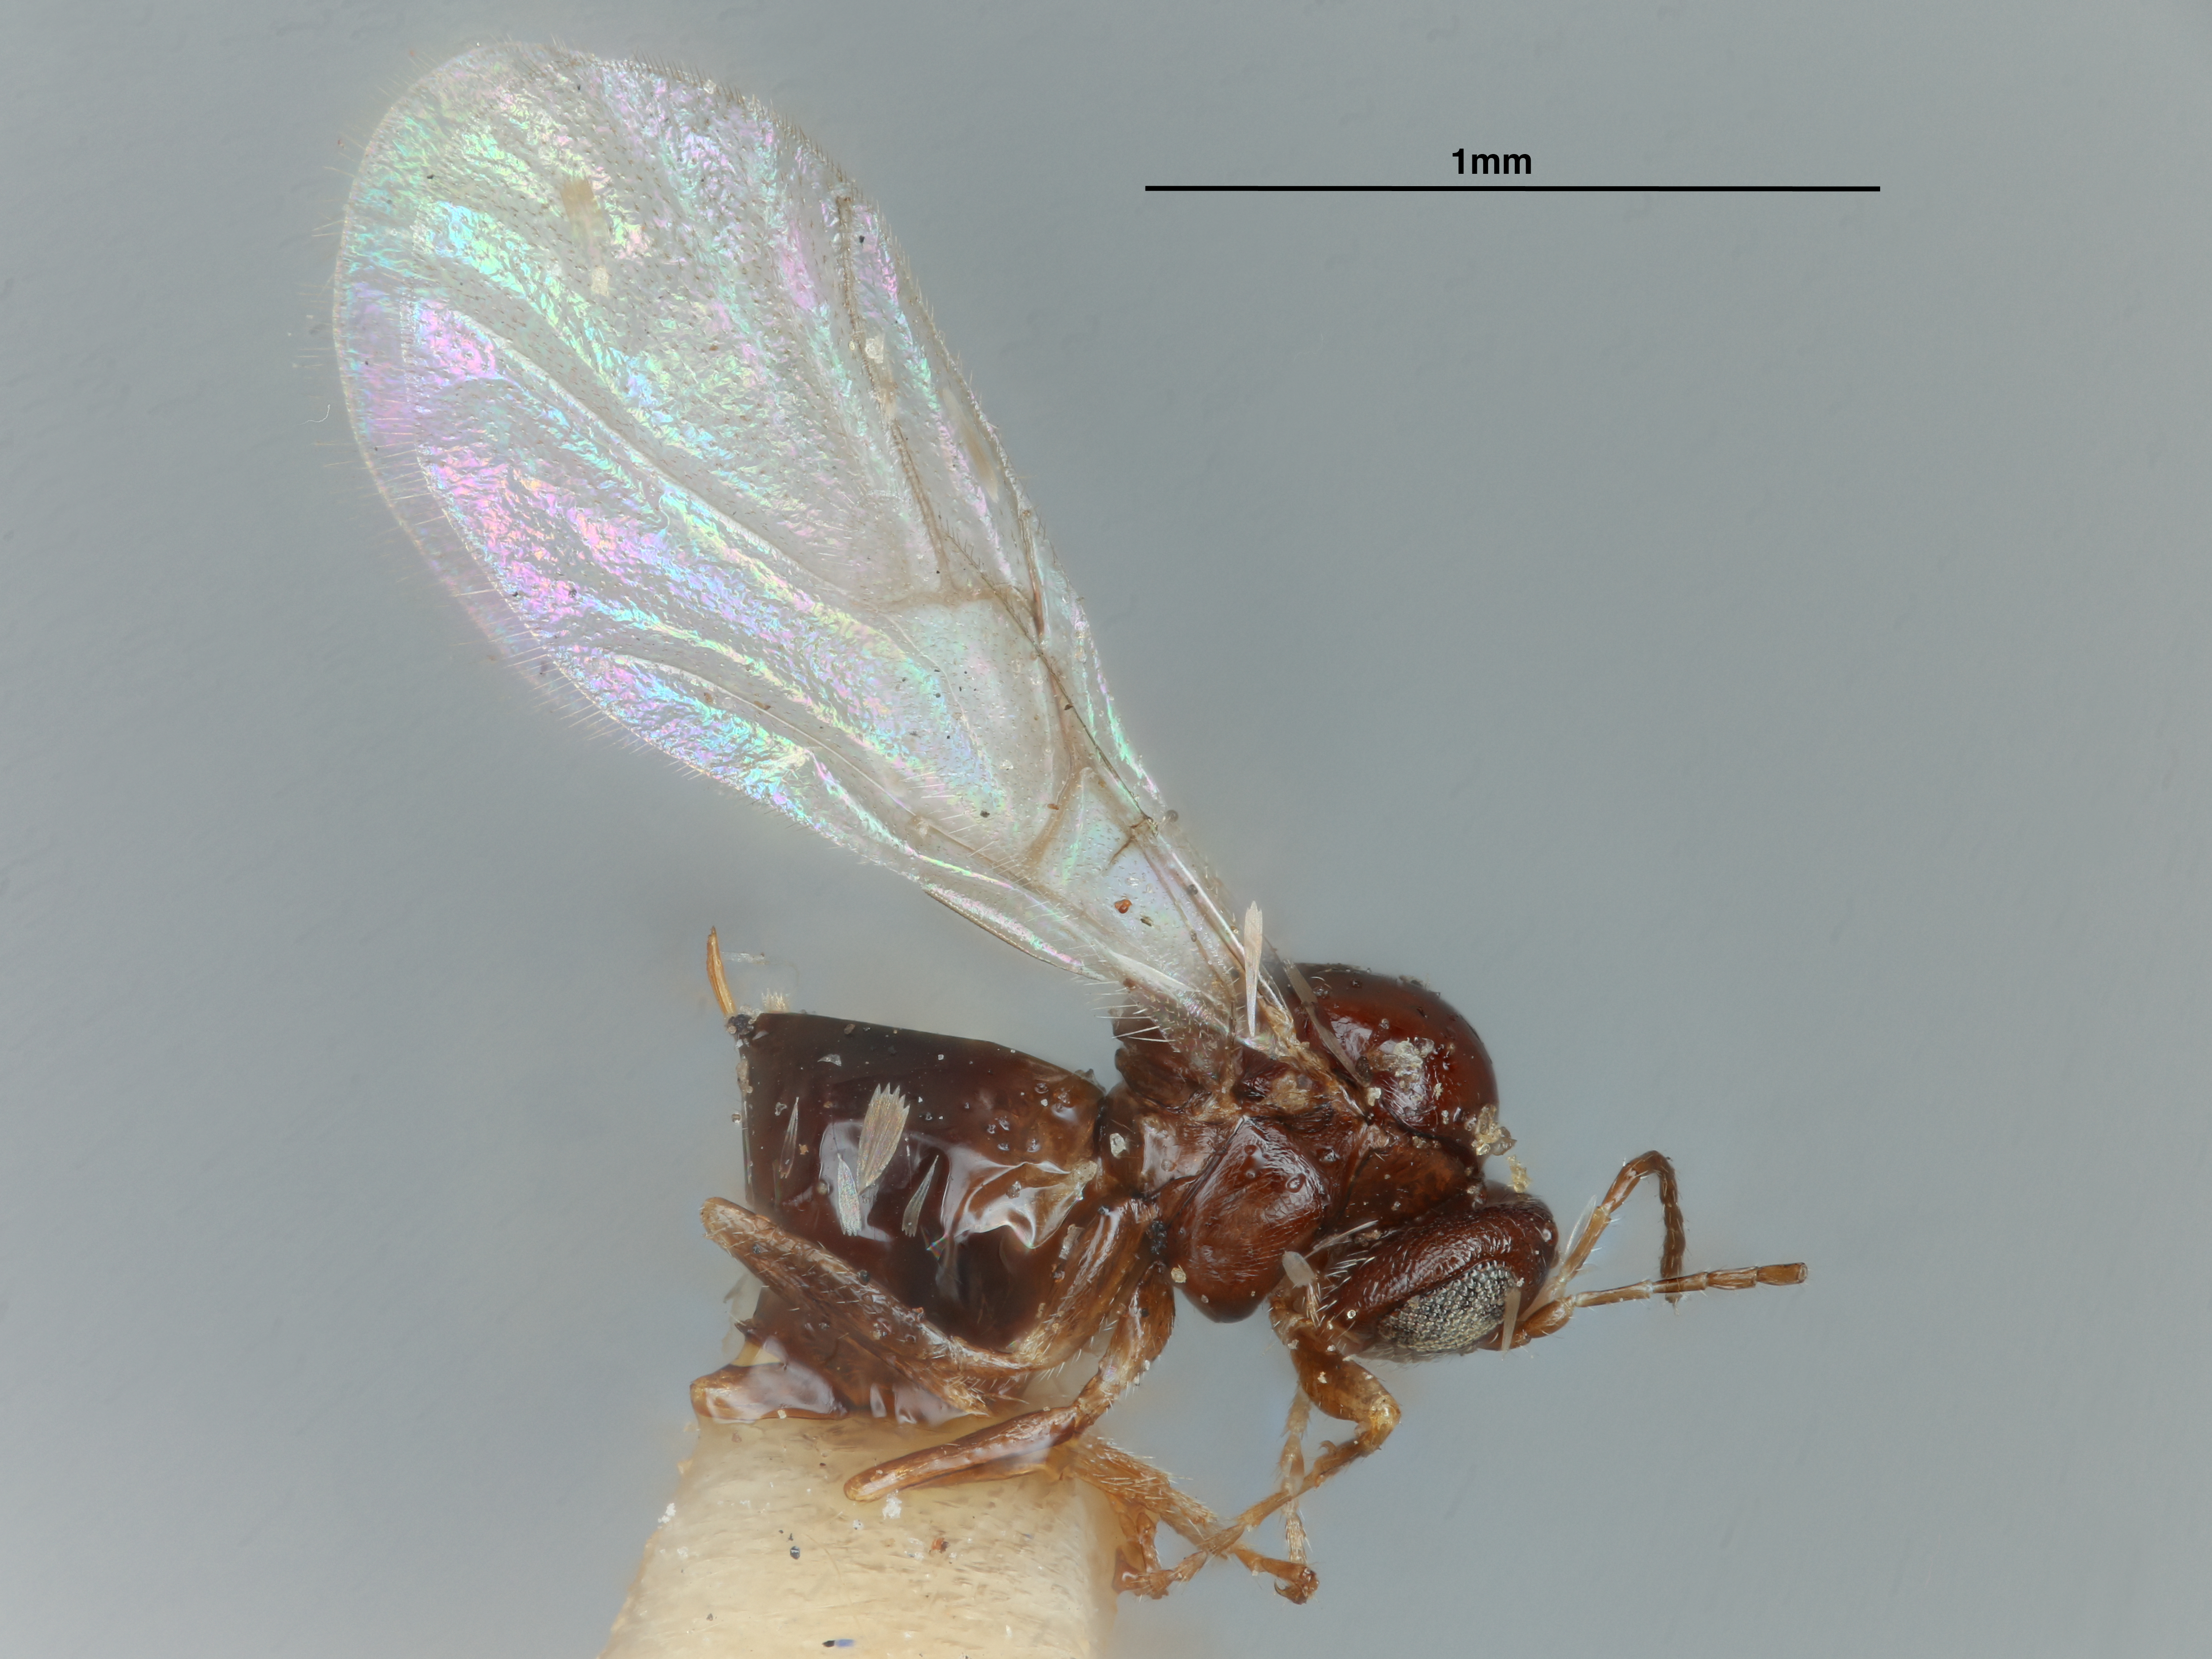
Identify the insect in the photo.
Neuroterus vernus
